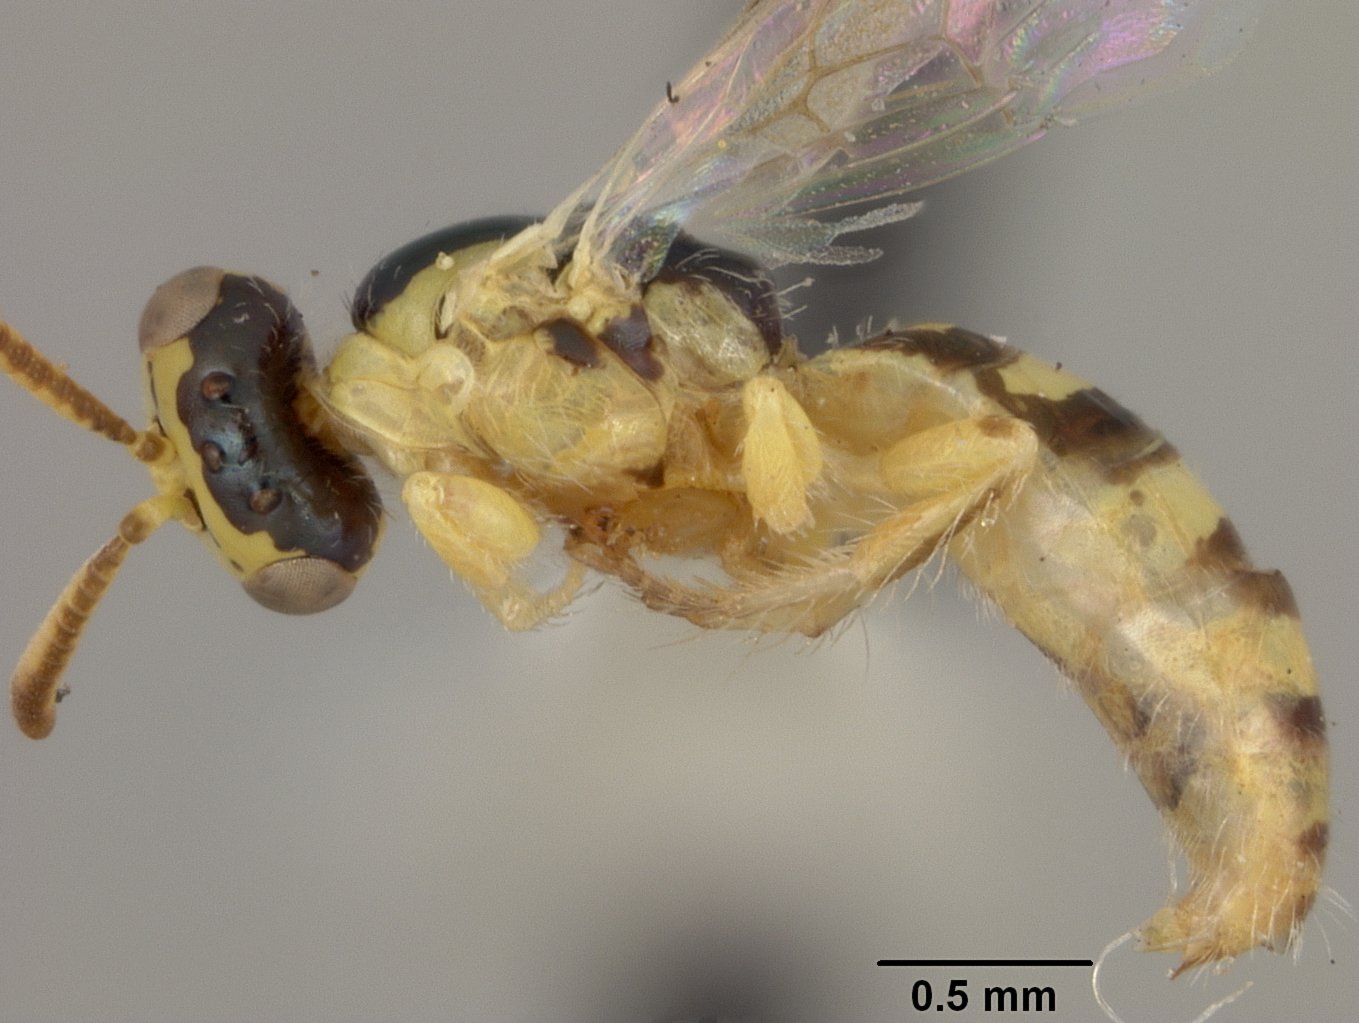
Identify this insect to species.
Perdita prosopidis
